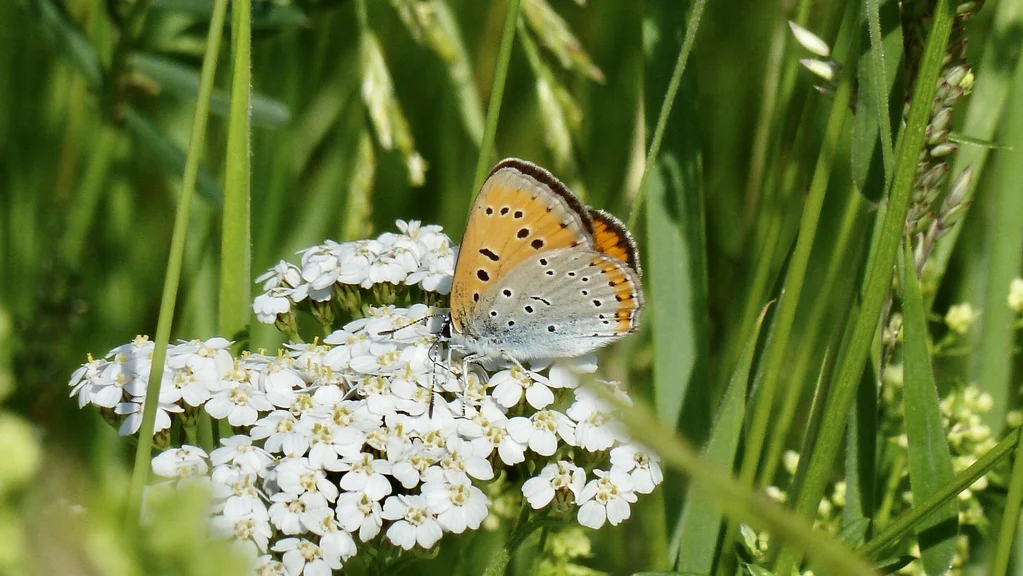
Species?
Lycaena dispar
